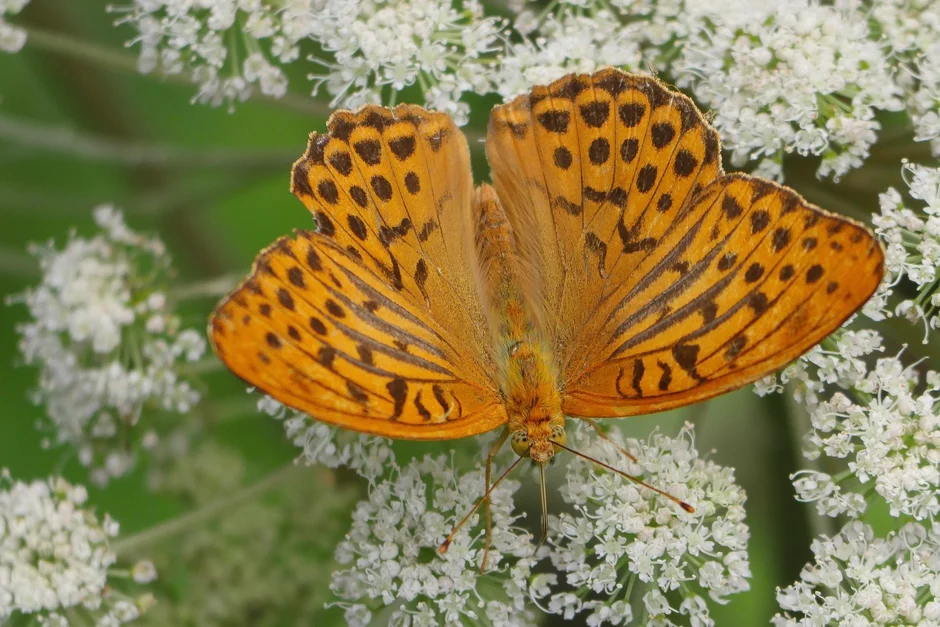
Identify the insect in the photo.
Argynnis paphia
